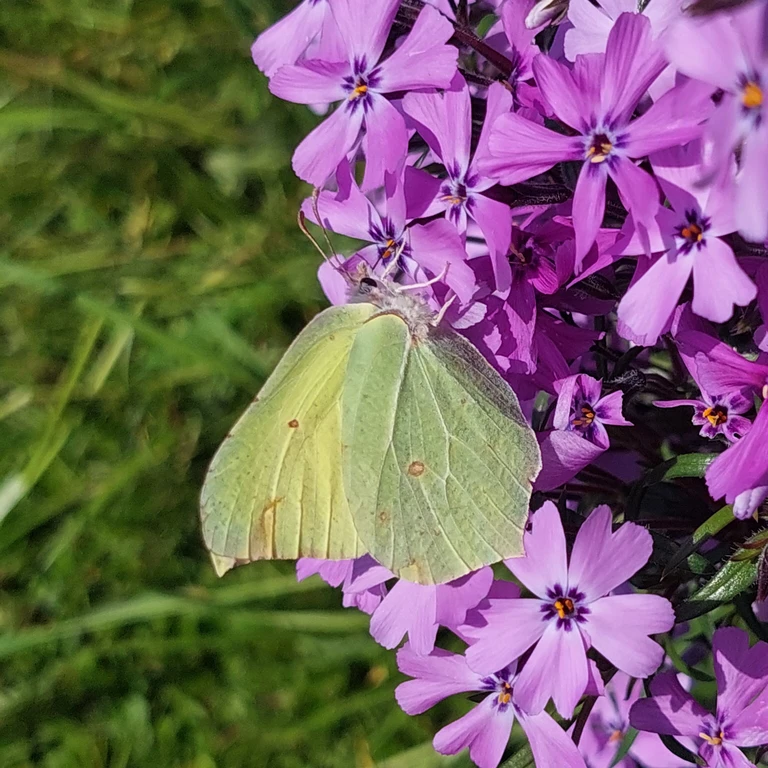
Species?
Gonepteryx rhamni
